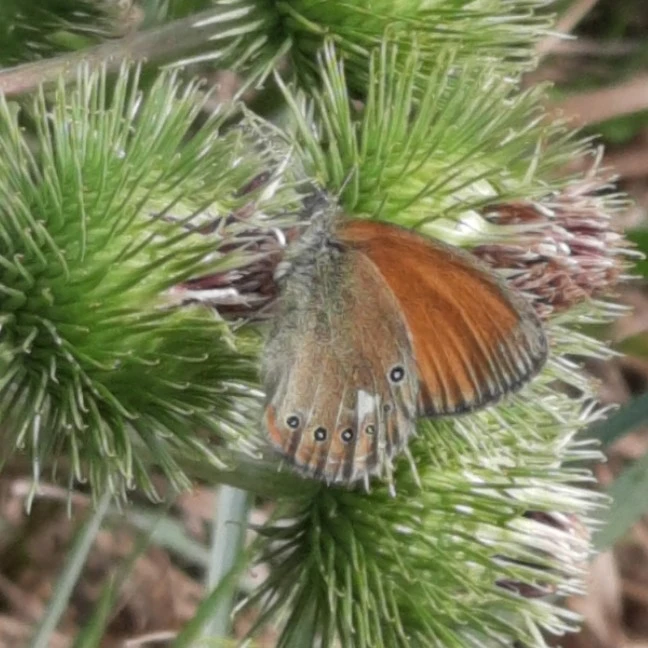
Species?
Coenonympha glycerion (also Coenonympha iphis)
